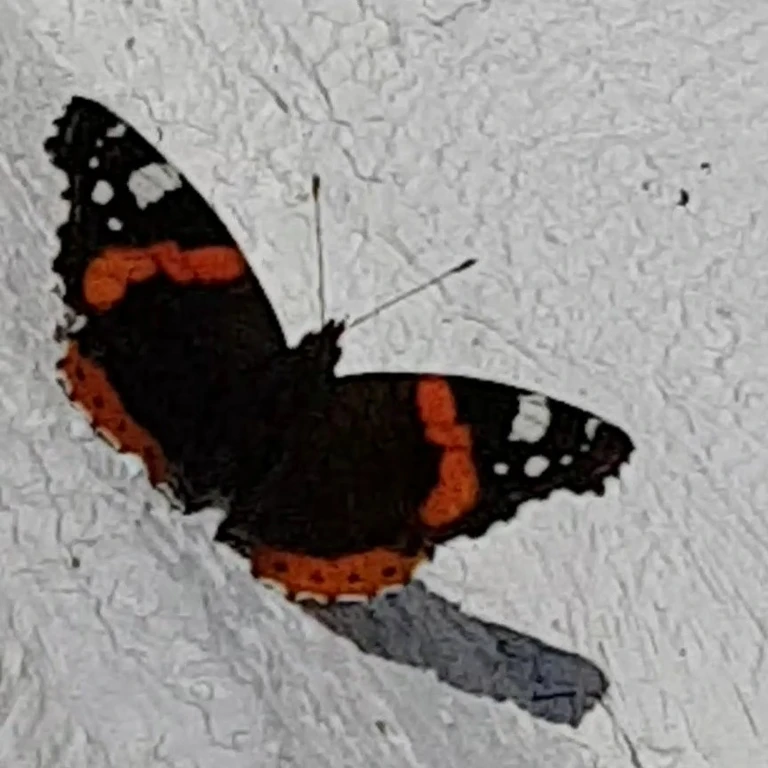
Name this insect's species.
Vanessa atalanta
